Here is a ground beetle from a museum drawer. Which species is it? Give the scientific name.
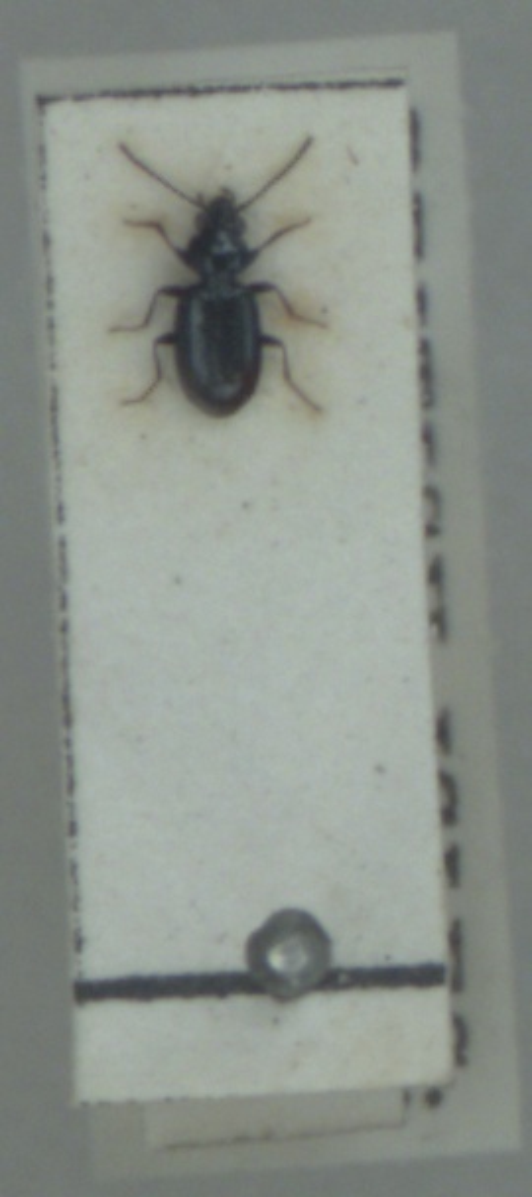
Bembidion minimum
